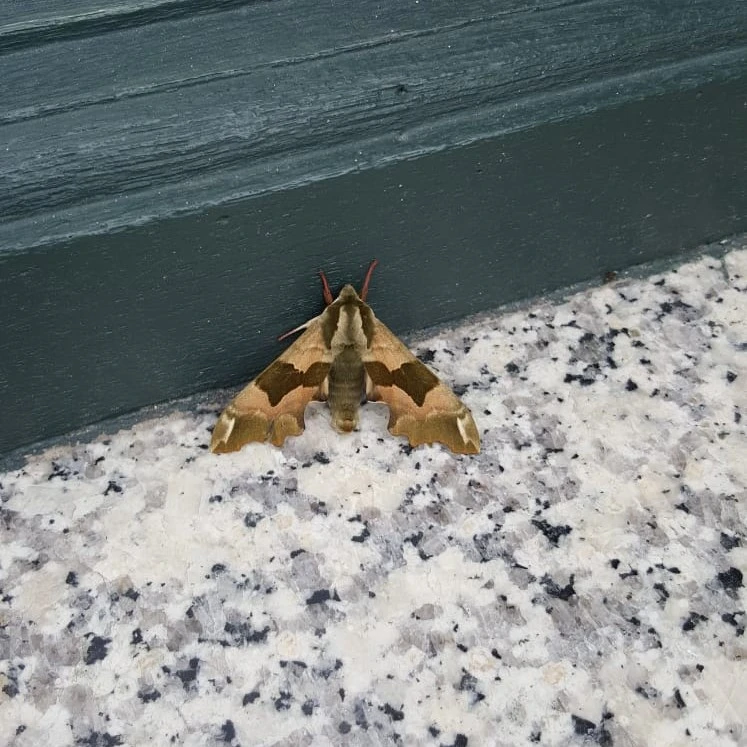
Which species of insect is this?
Mimas tiliae
